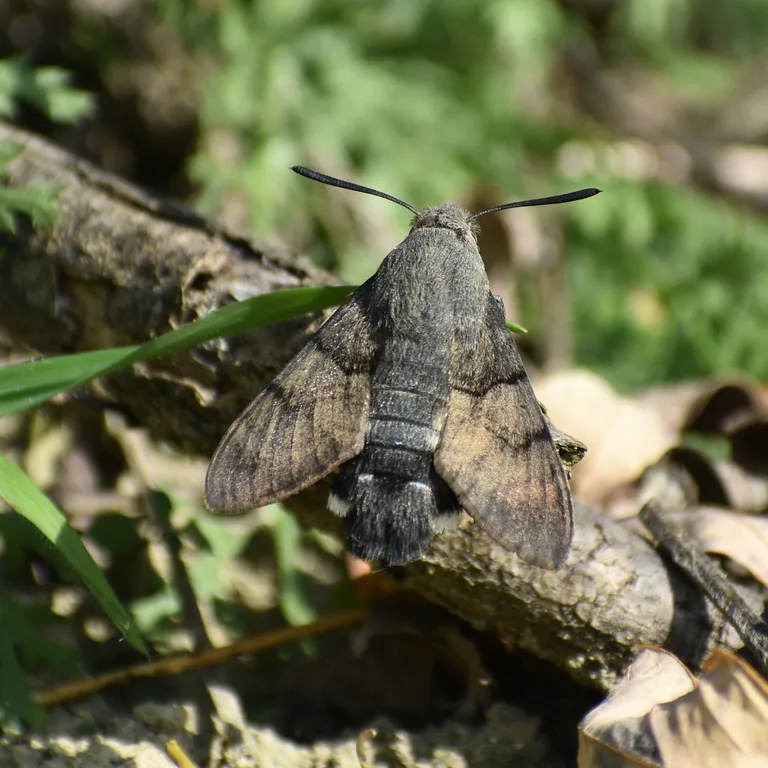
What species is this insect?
Macroglossum stellatarum
